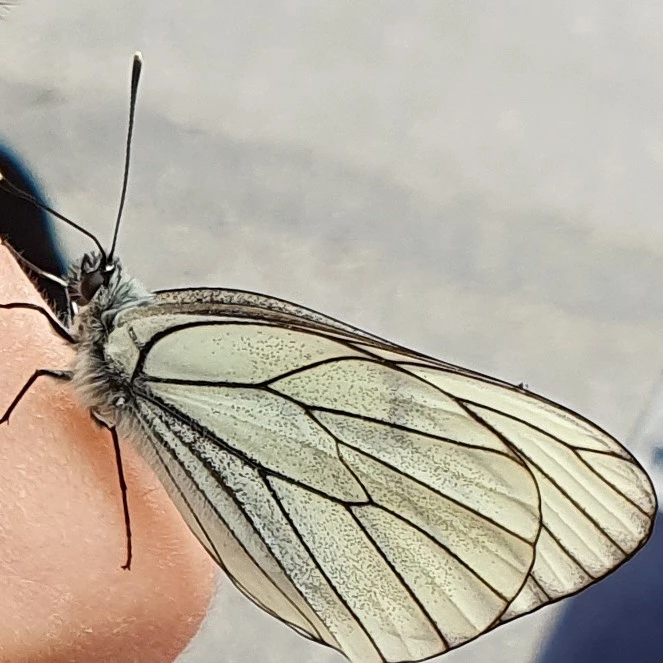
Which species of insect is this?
Aporia crataegi
